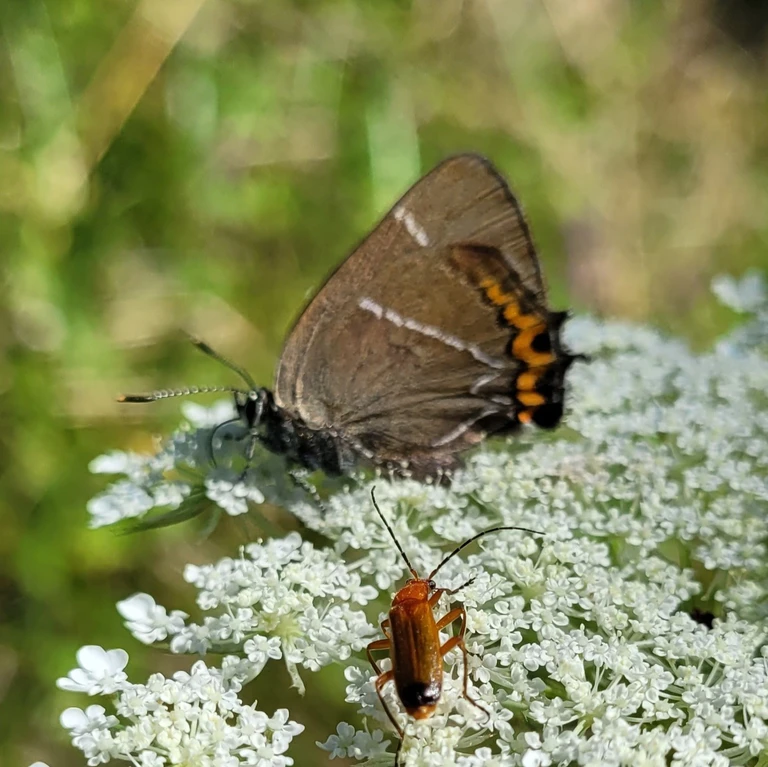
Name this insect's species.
Satyrium w-album
